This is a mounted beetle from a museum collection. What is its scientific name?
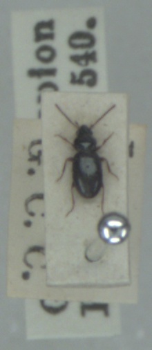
Bembidion obtusum
